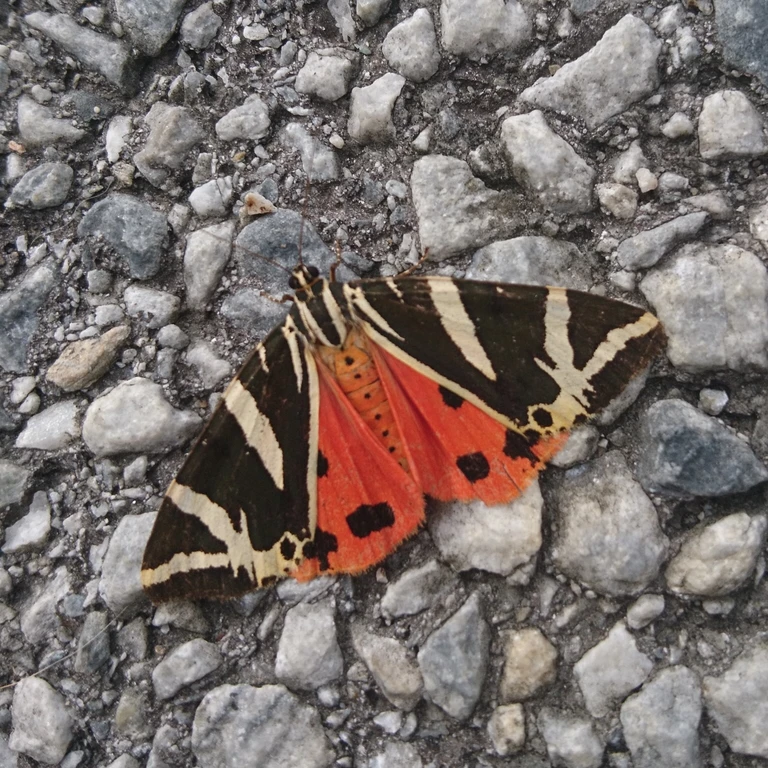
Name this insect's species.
Euplagia quadripunctaria
